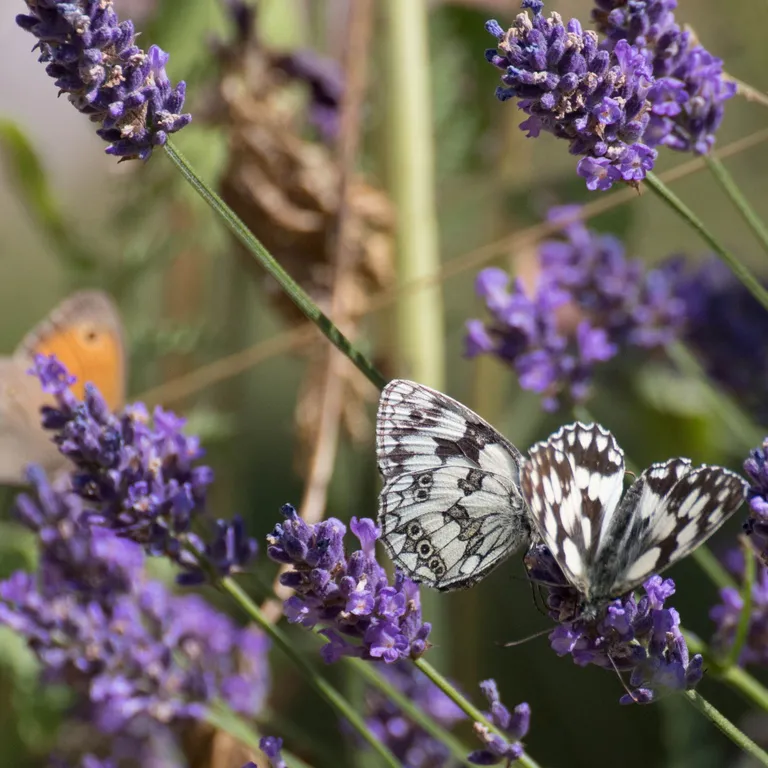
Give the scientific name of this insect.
Melanargia galathea
